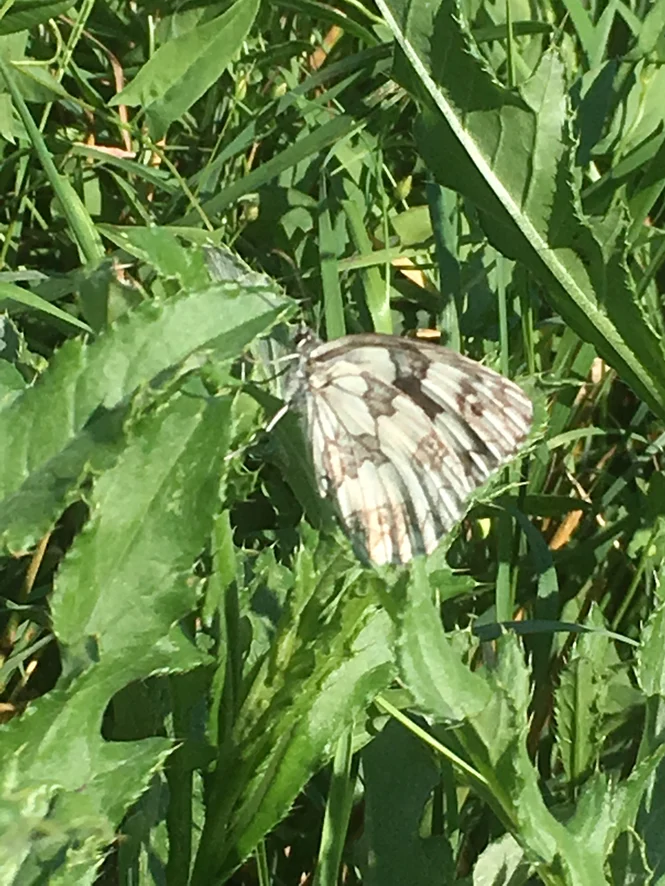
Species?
Melanargia galathea
